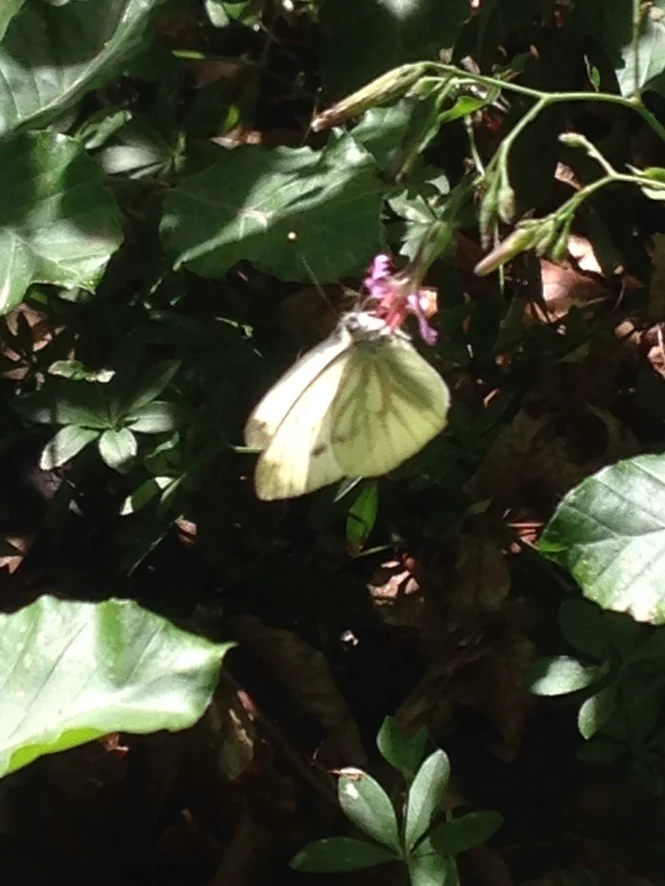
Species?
Pieris napi
